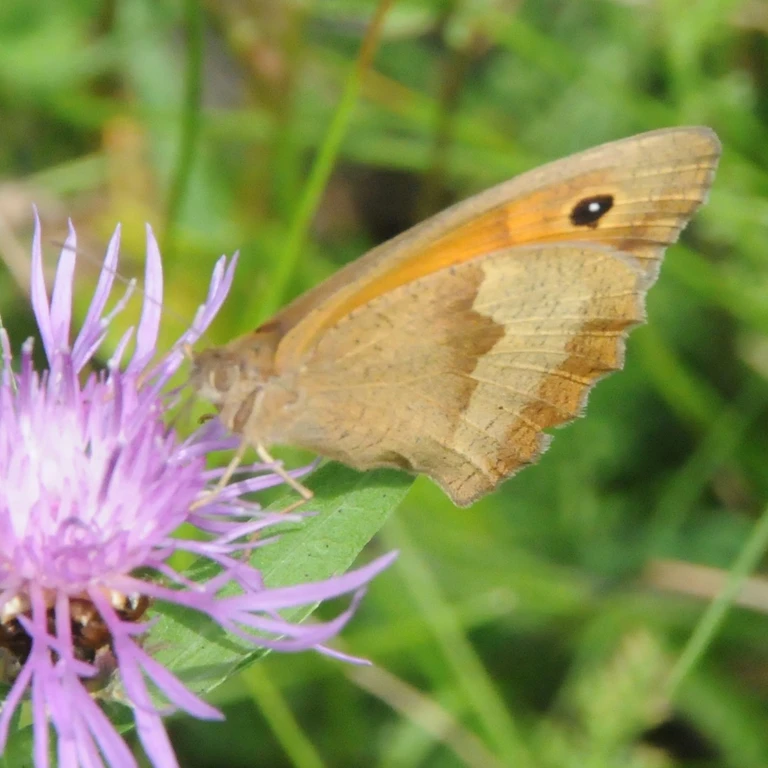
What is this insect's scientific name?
Maniola jurtina
